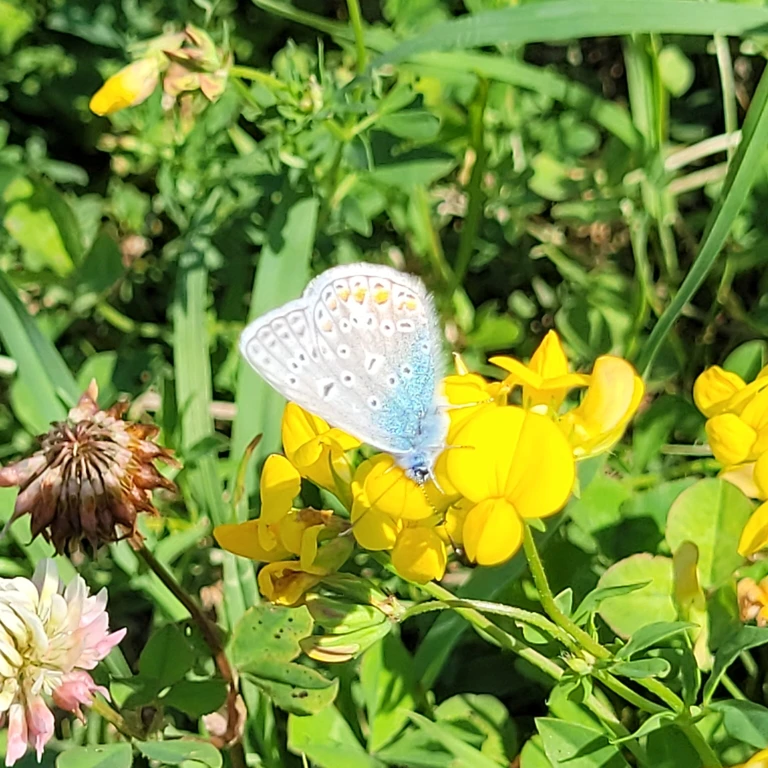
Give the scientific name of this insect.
Polyommatus icarus
